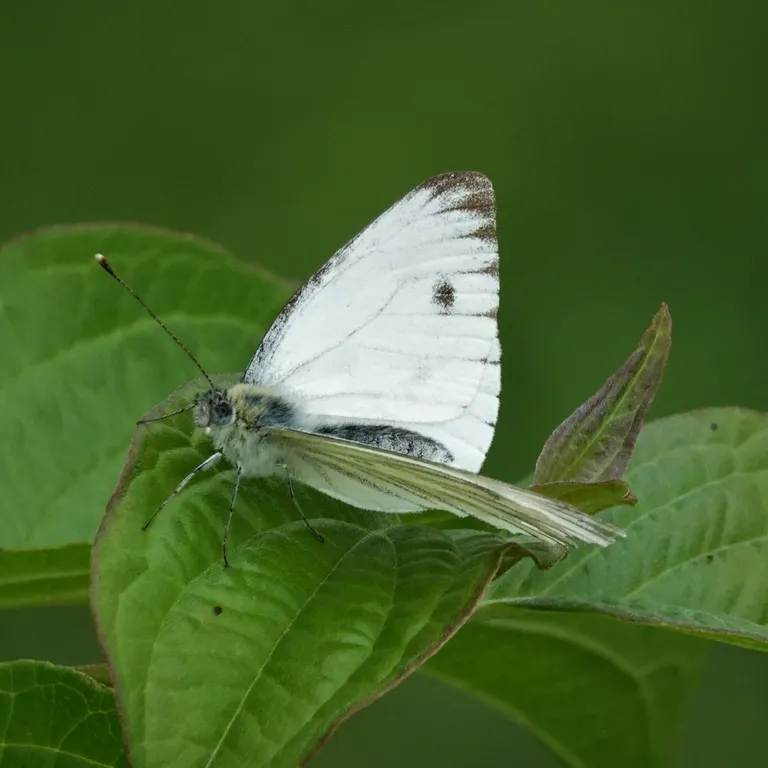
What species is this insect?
Pieris napi
